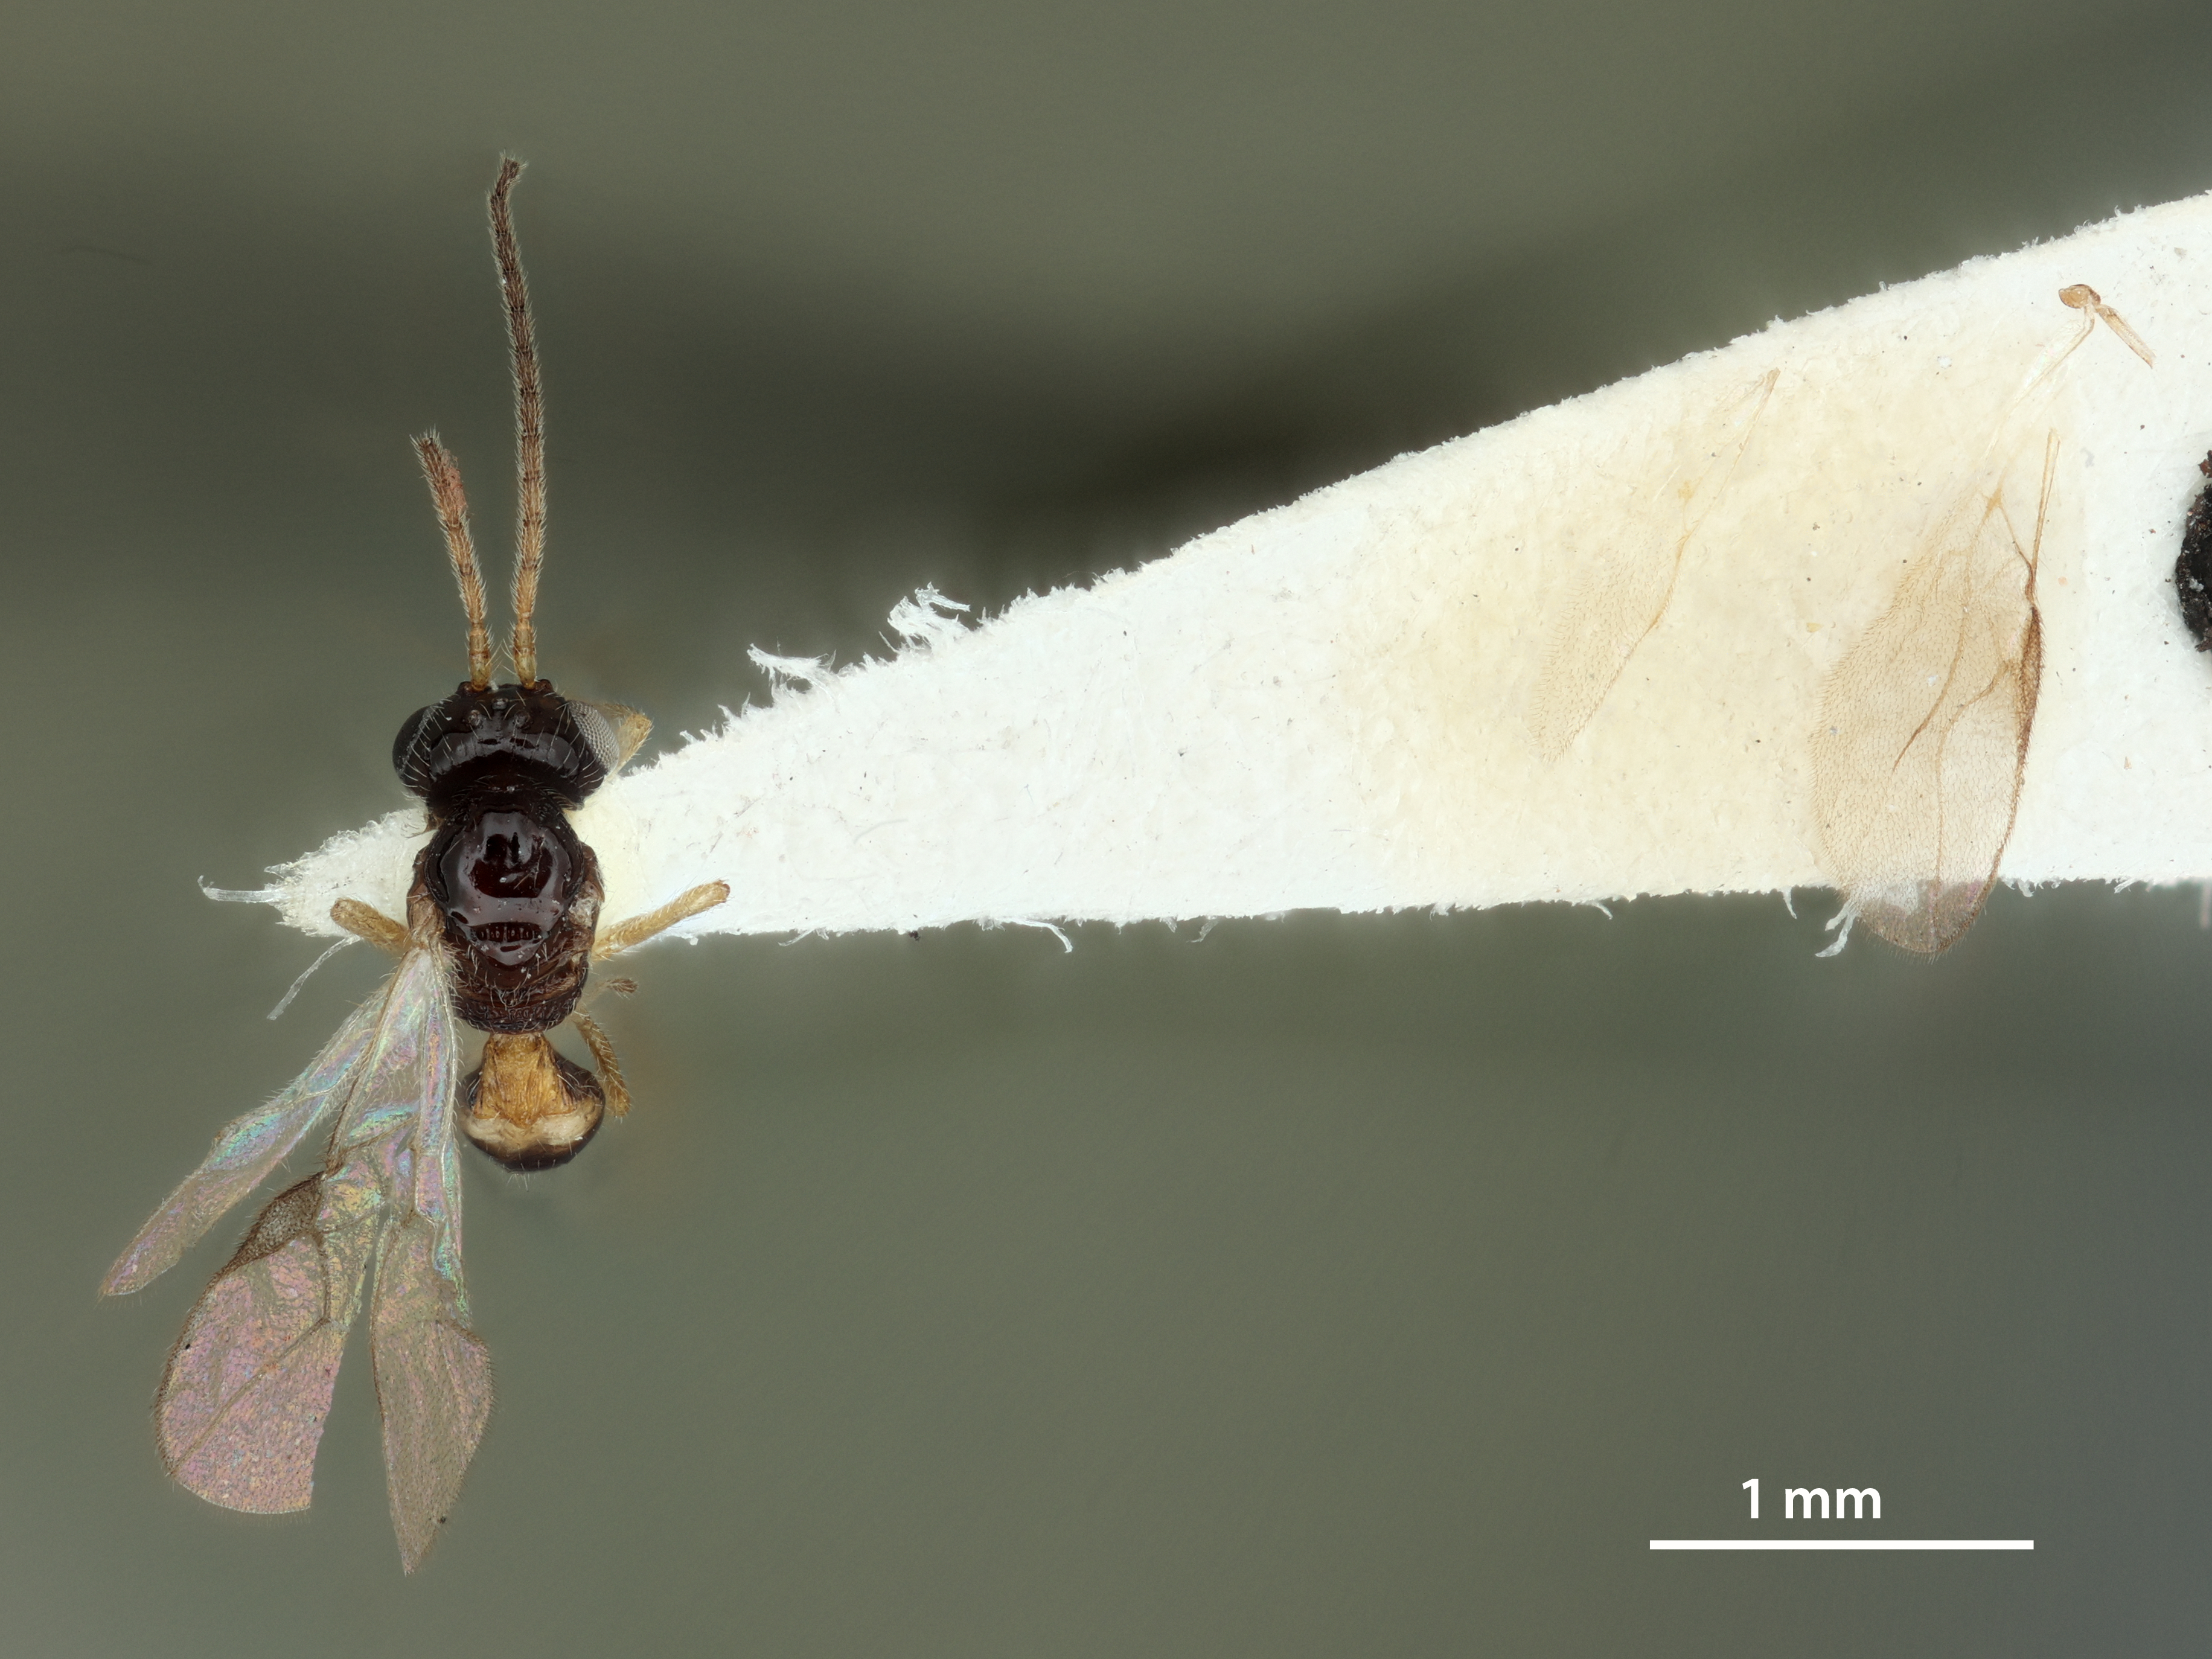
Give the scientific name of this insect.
Opius fennahi
